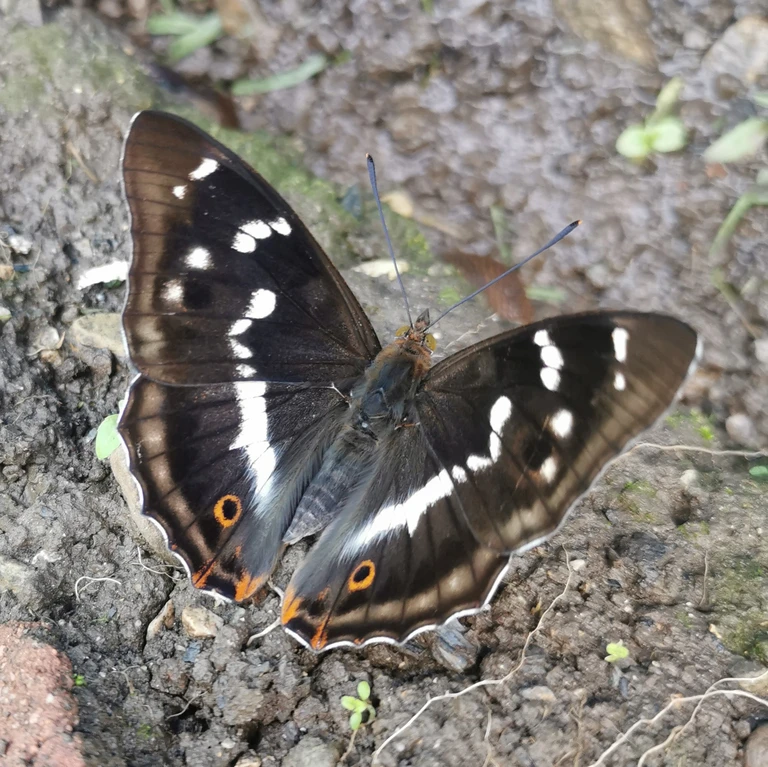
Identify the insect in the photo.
Apatura iris
